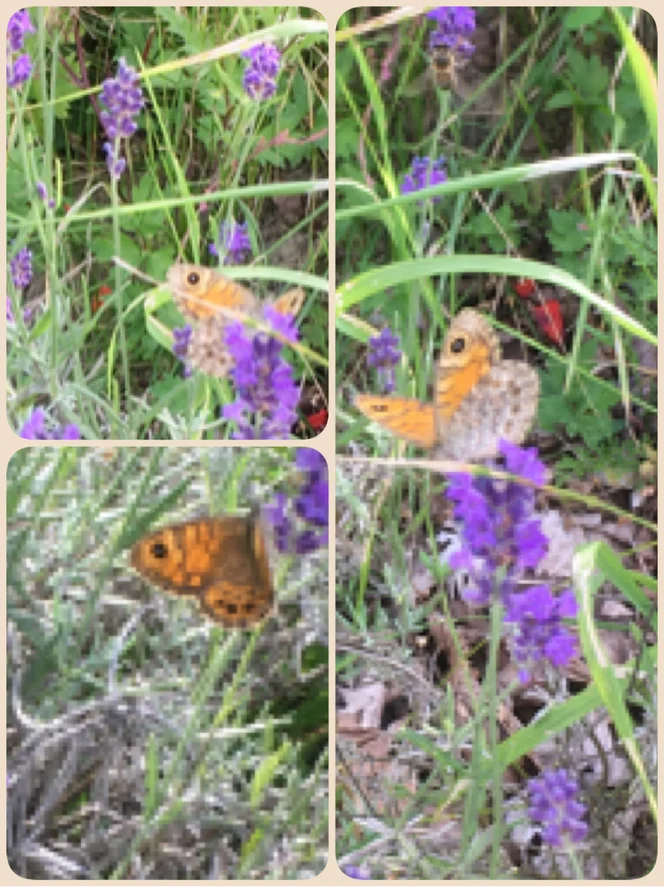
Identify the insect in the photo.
Lasiommata megera (also Pararge megera)
